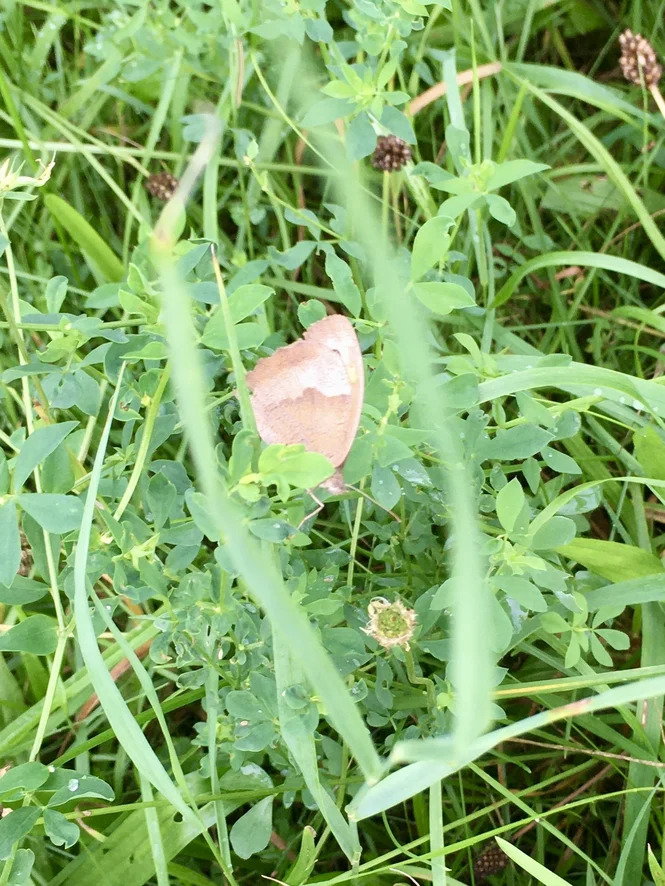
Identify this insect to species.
Maniola jurtina
